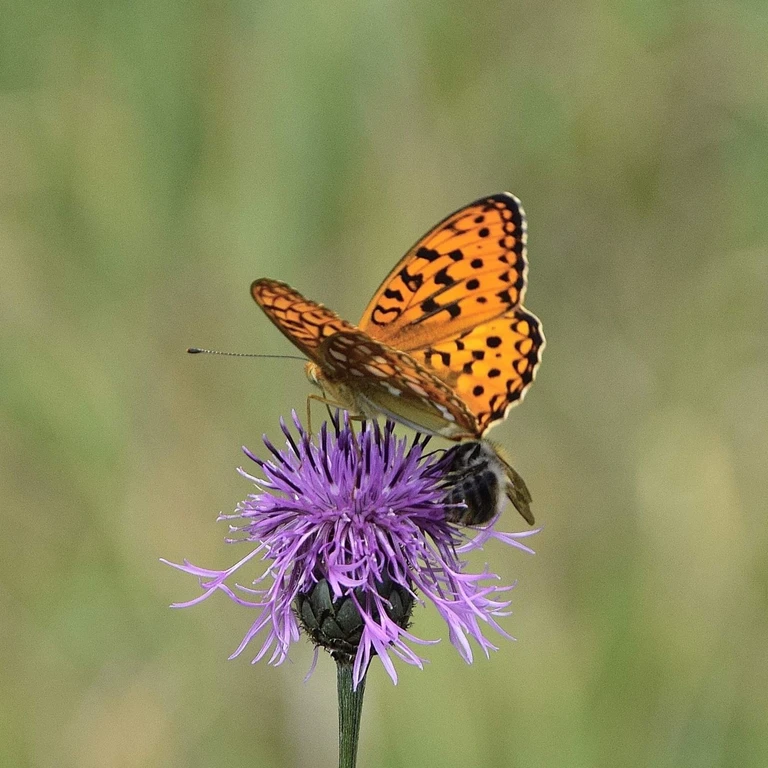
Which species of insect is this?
Fabriciana adippe
